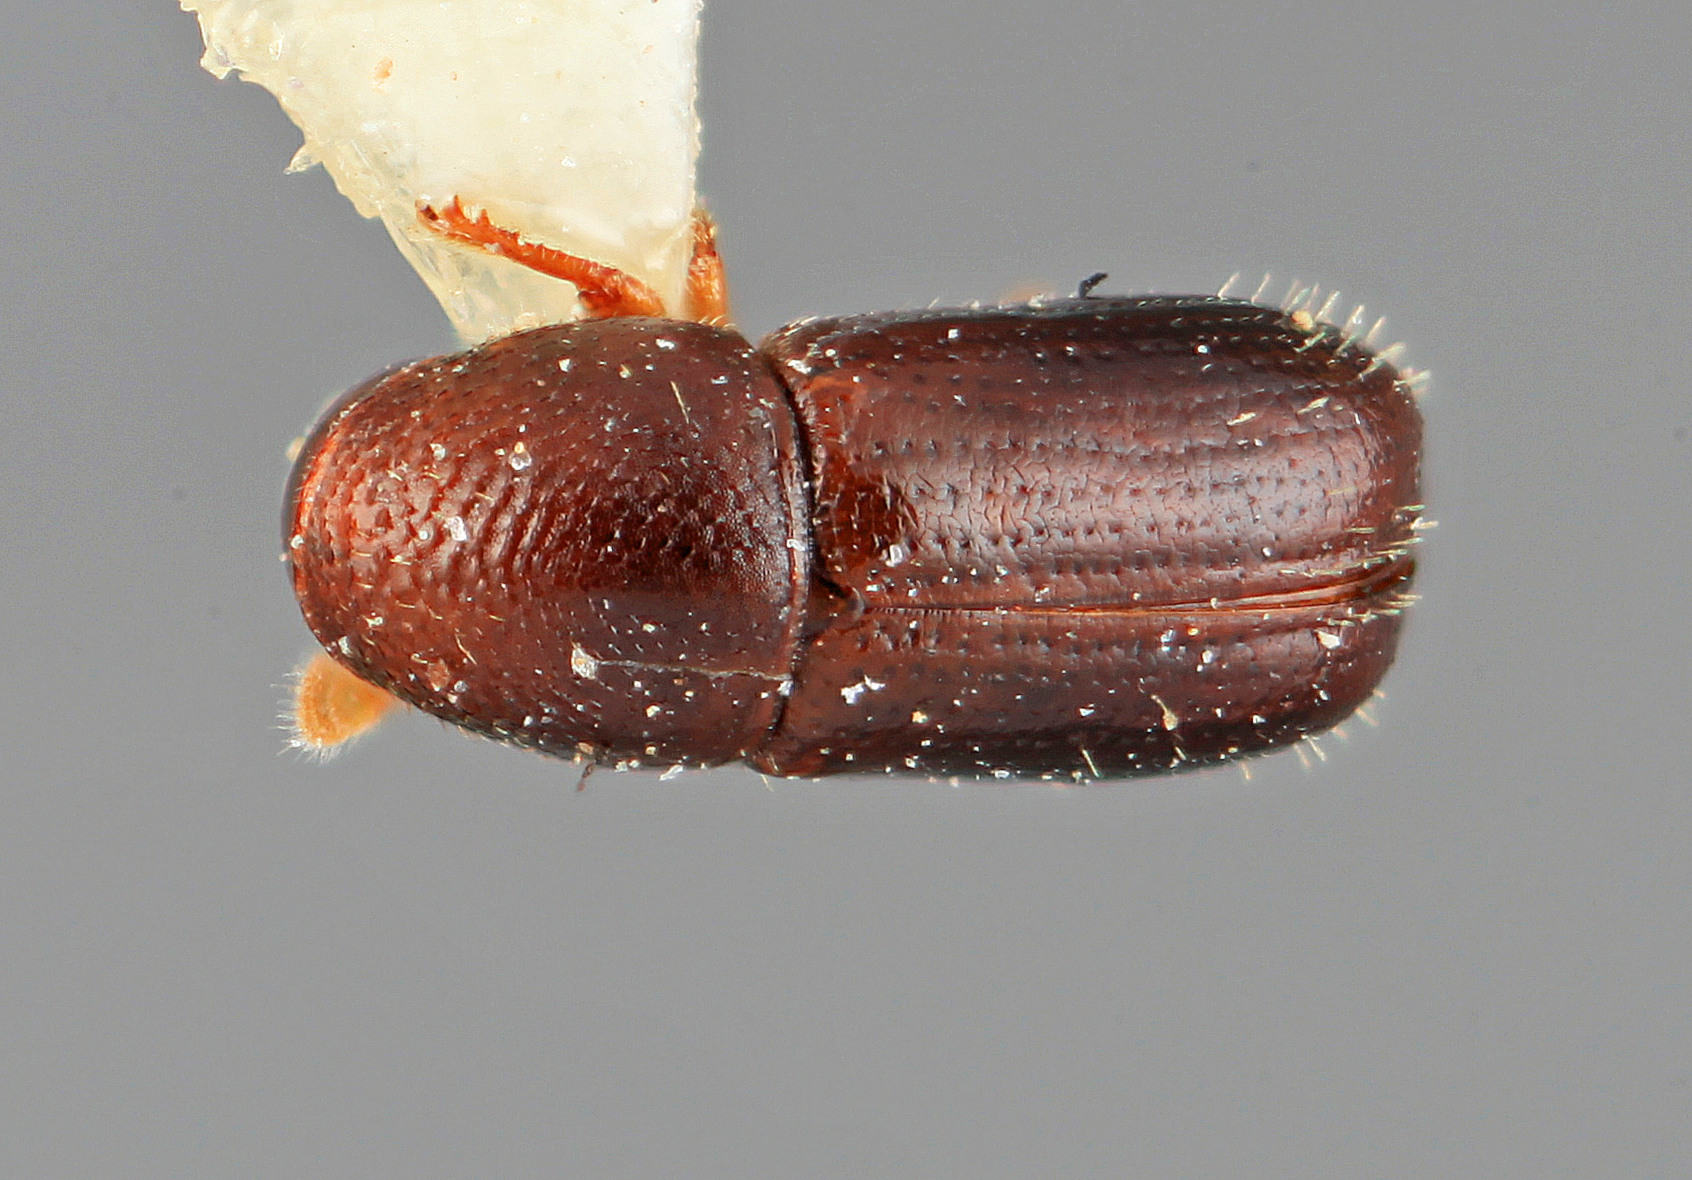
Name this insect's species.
Araptus micropilosus
